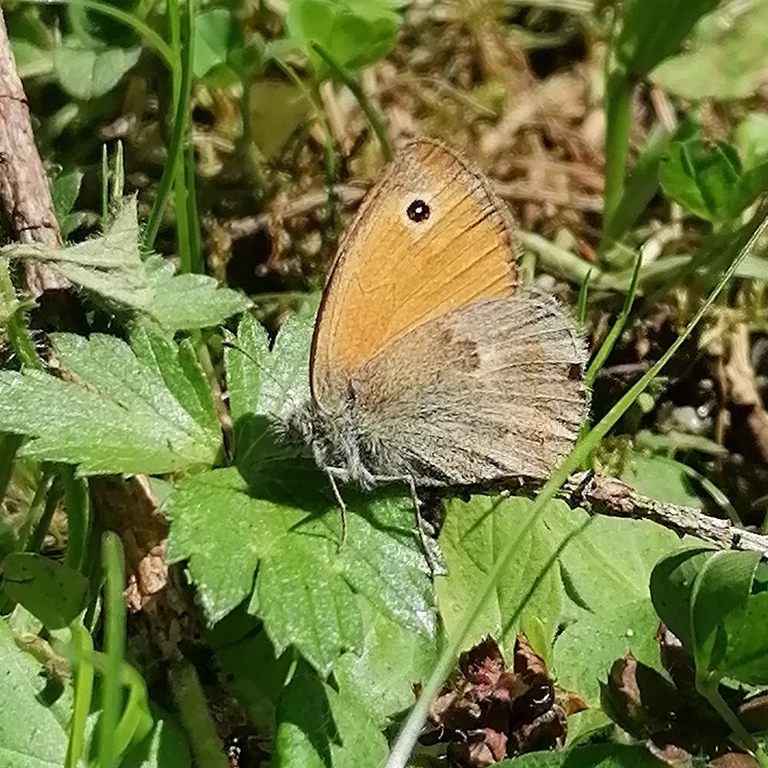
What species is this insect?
Maniola jurtina
